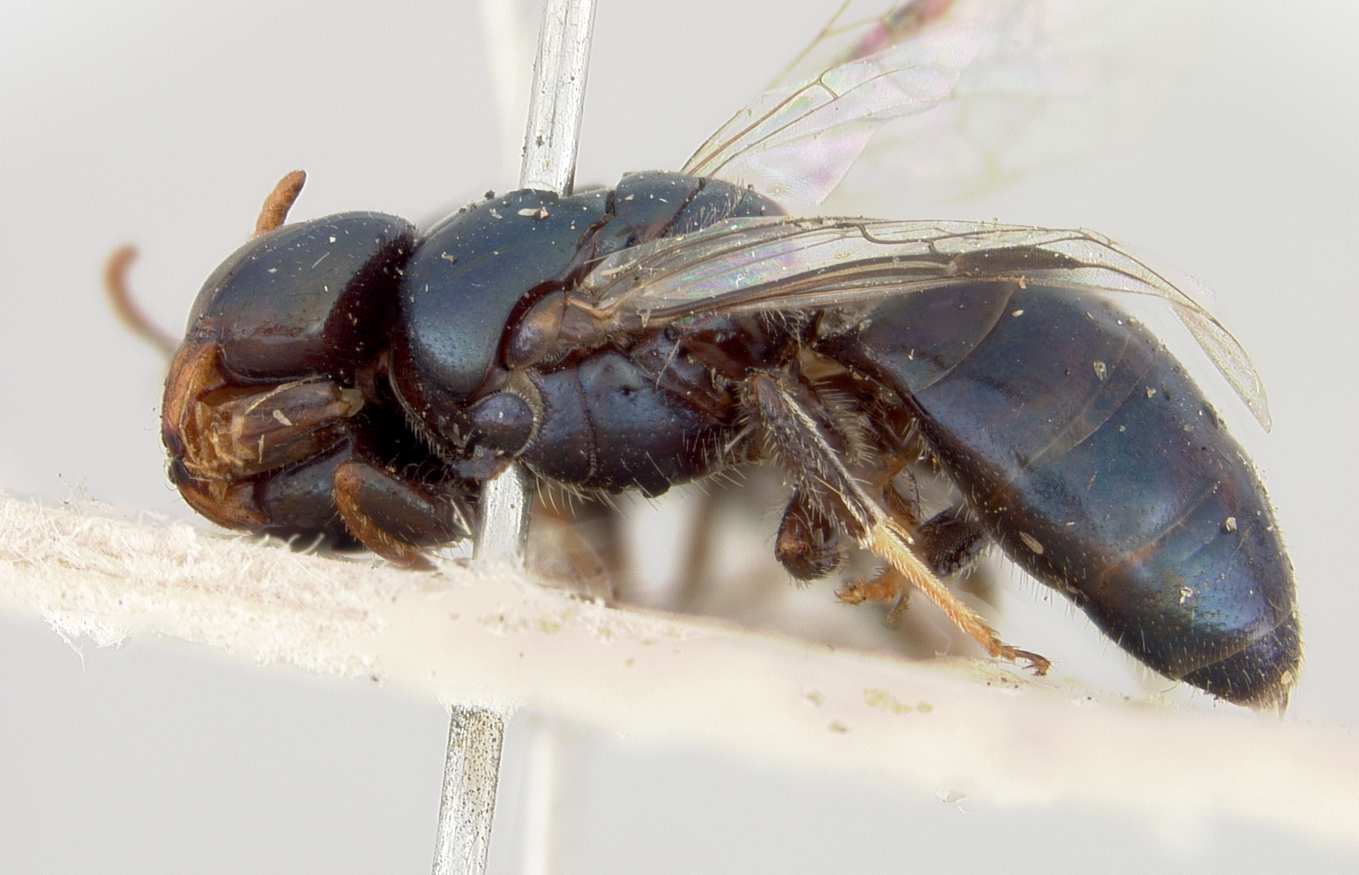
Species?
Pachyprosopis haematostoma
